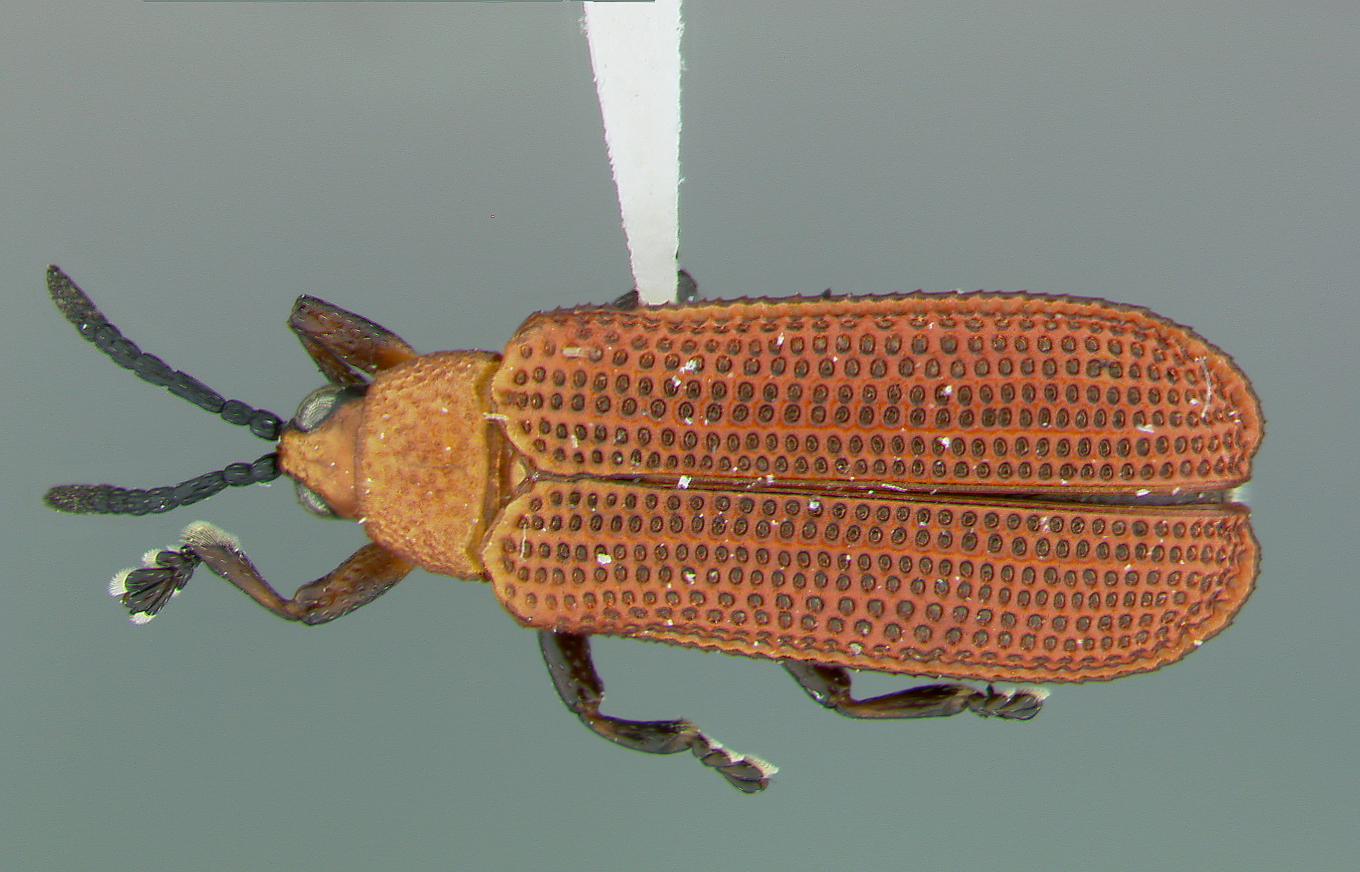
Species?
Platocthispa lateritia
